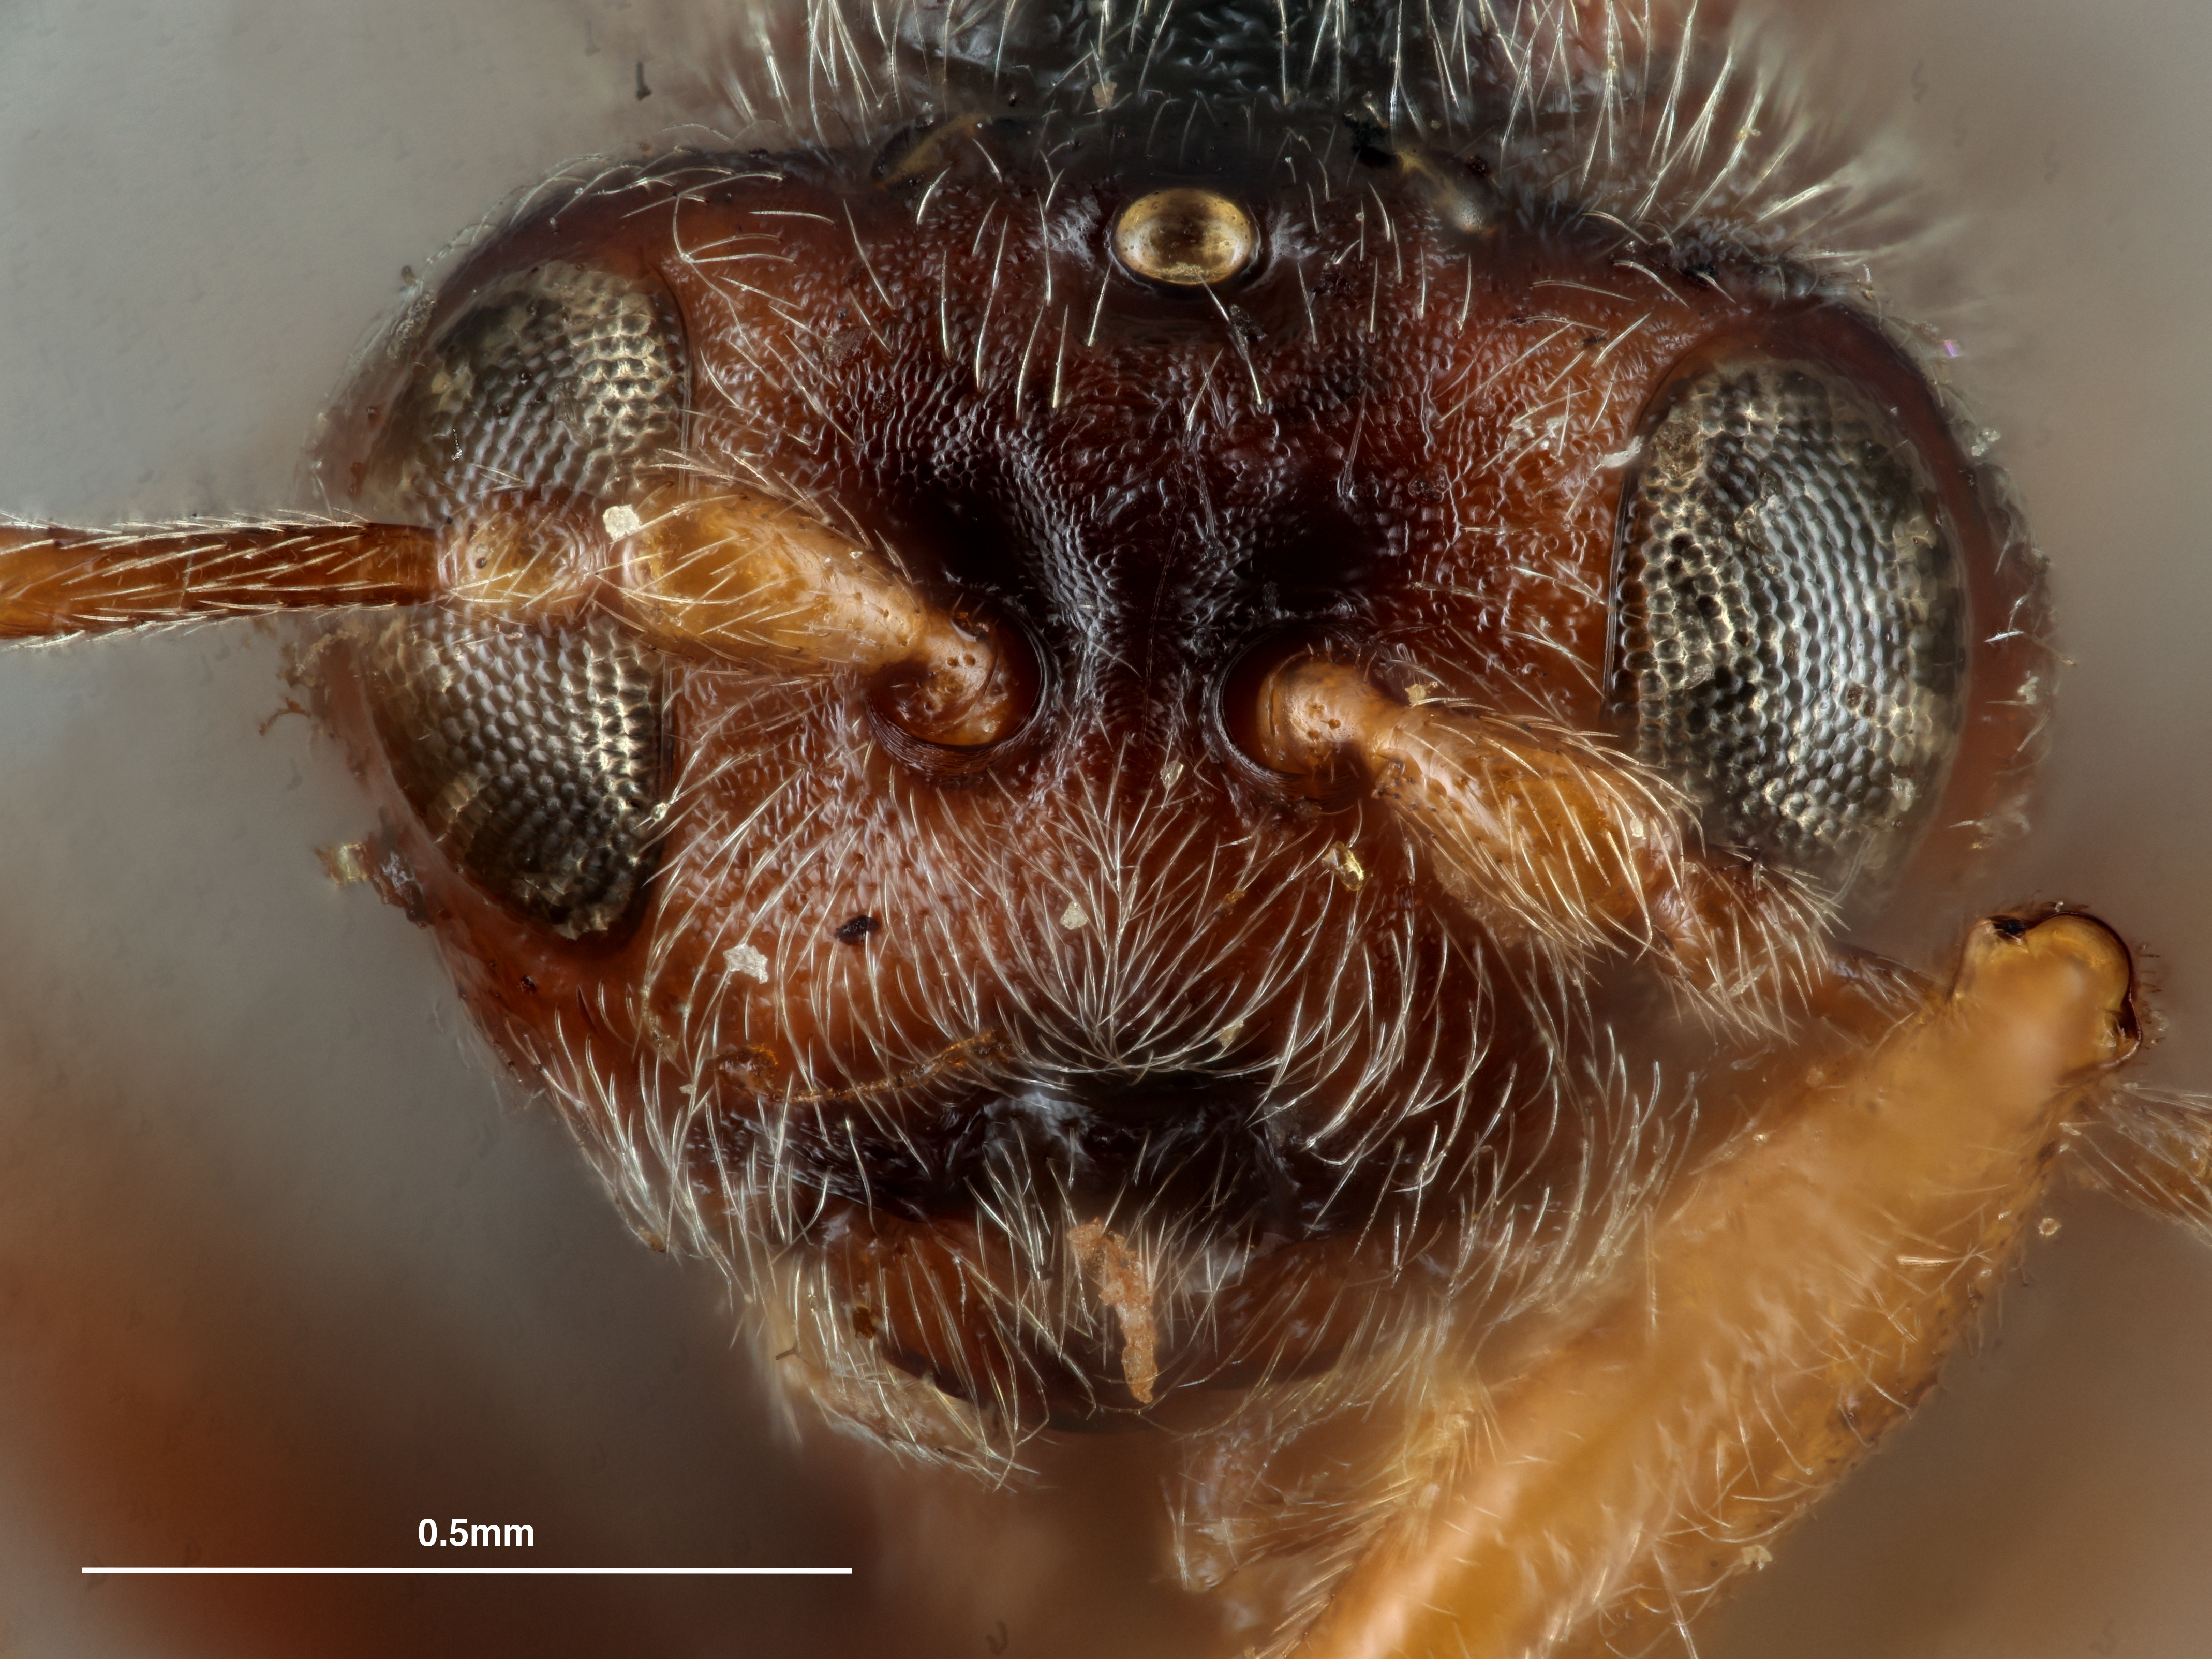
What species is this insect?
Andricus pisiformis
